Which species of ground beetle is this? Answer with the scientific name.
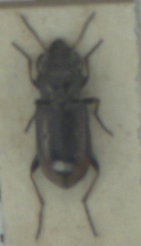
Notiophilus biguttatus
